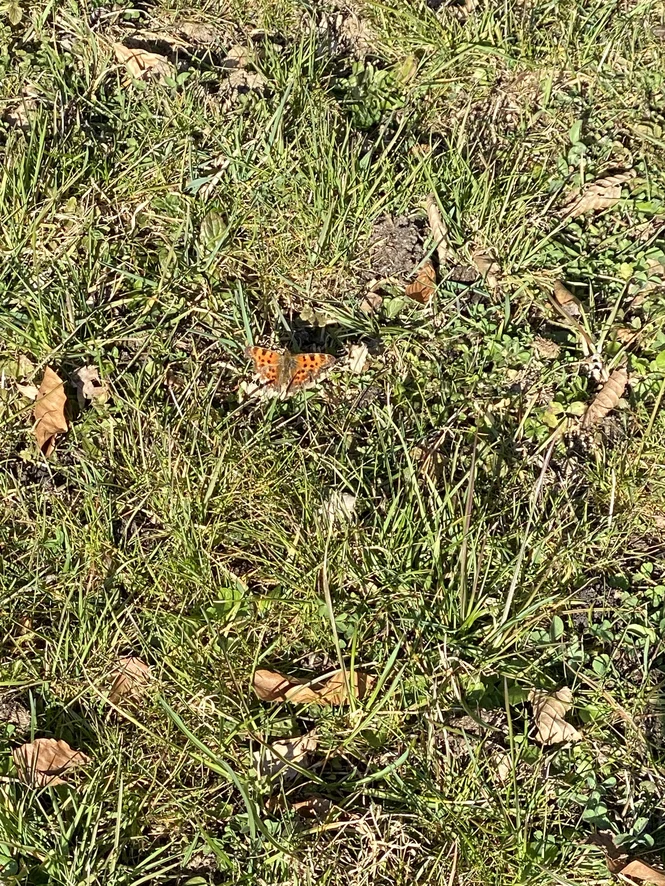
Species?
Polygonia c-album
